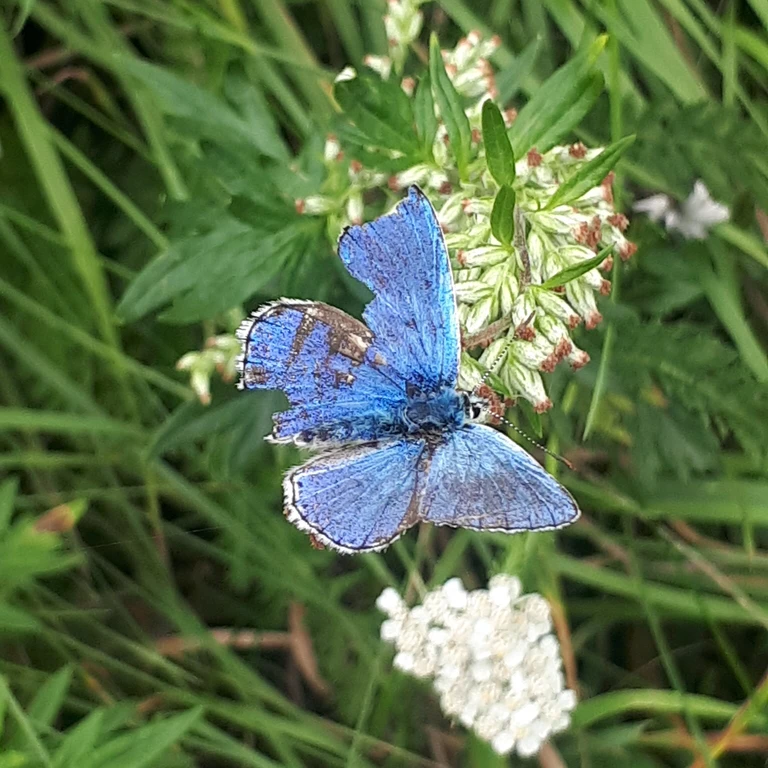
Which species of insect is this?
Lysandra bellargus
